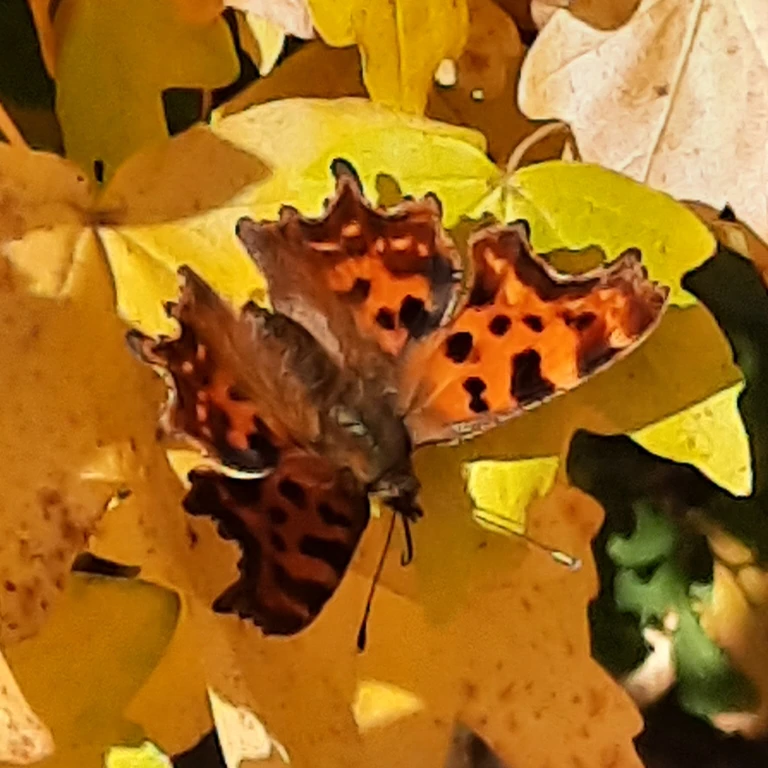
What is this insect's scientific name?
Polygonia c-album
